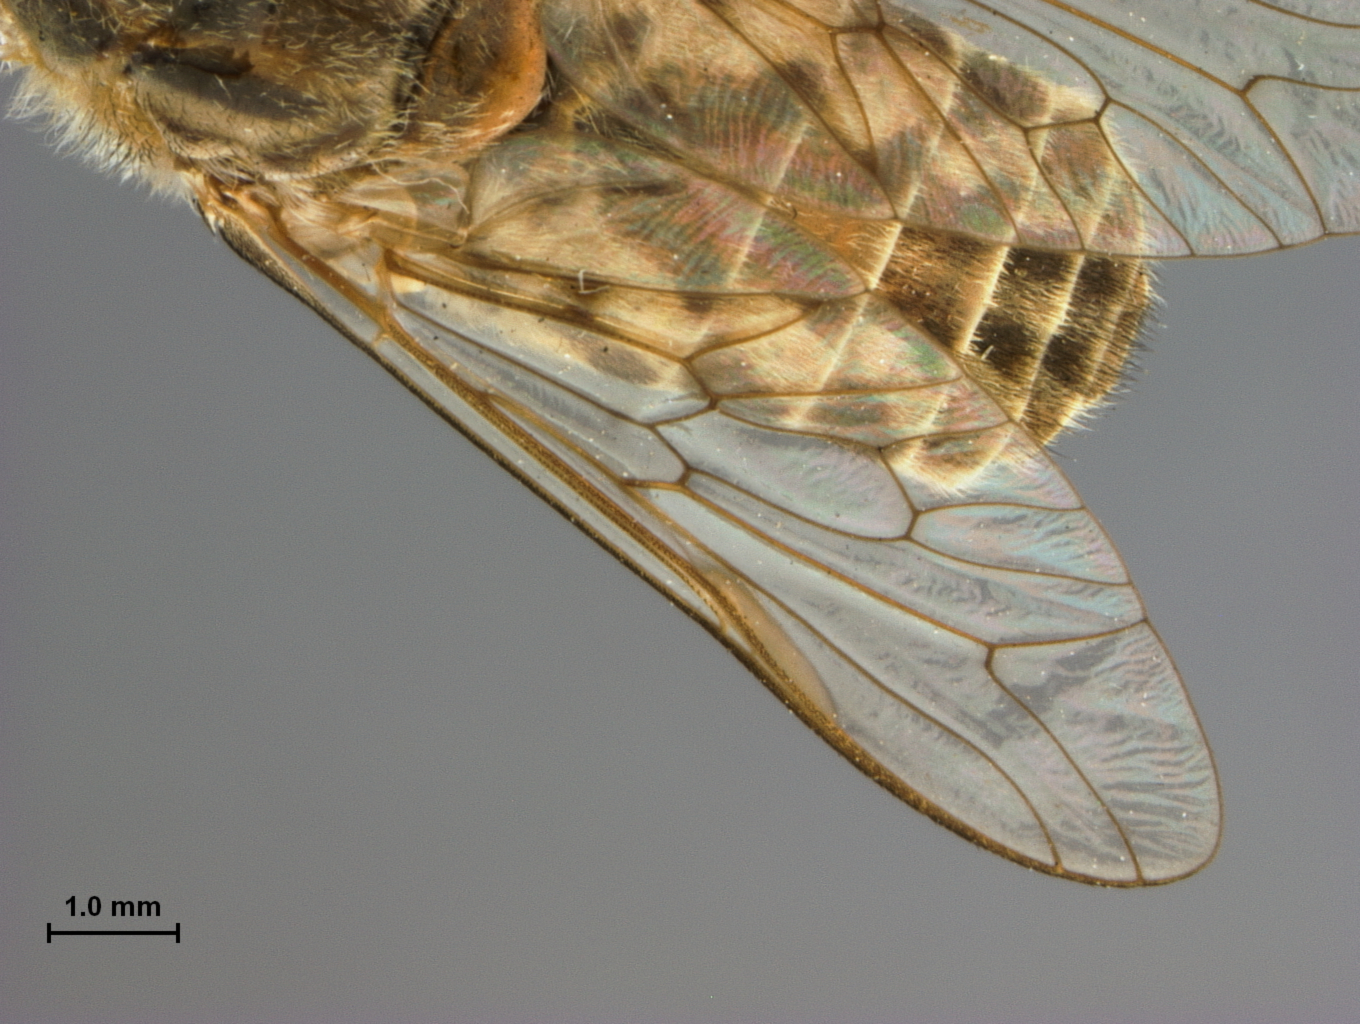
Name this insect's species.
Tabanus hookeri (also Tabanus claripennis)
